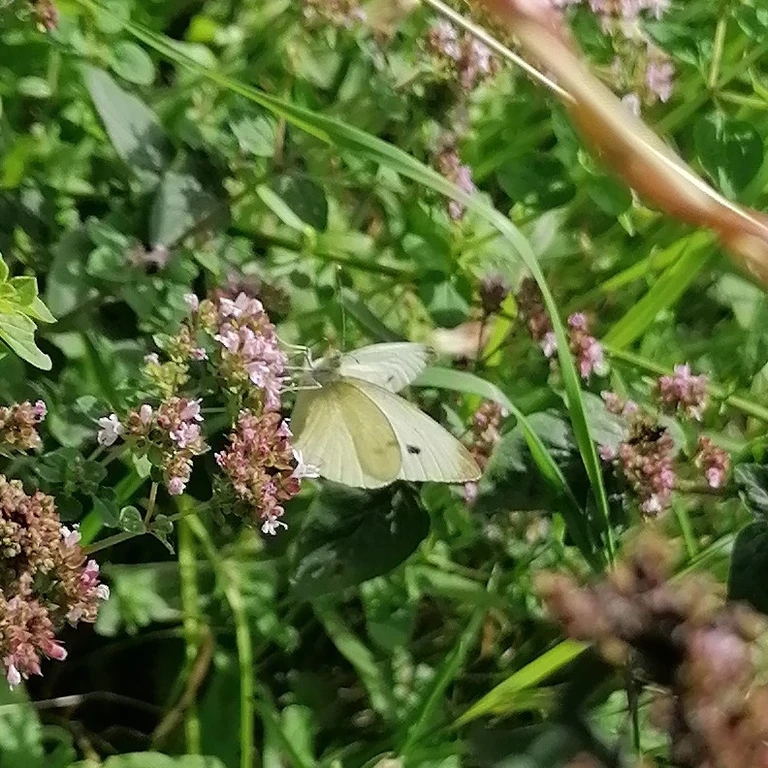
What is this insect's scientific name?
Pieris rapae
